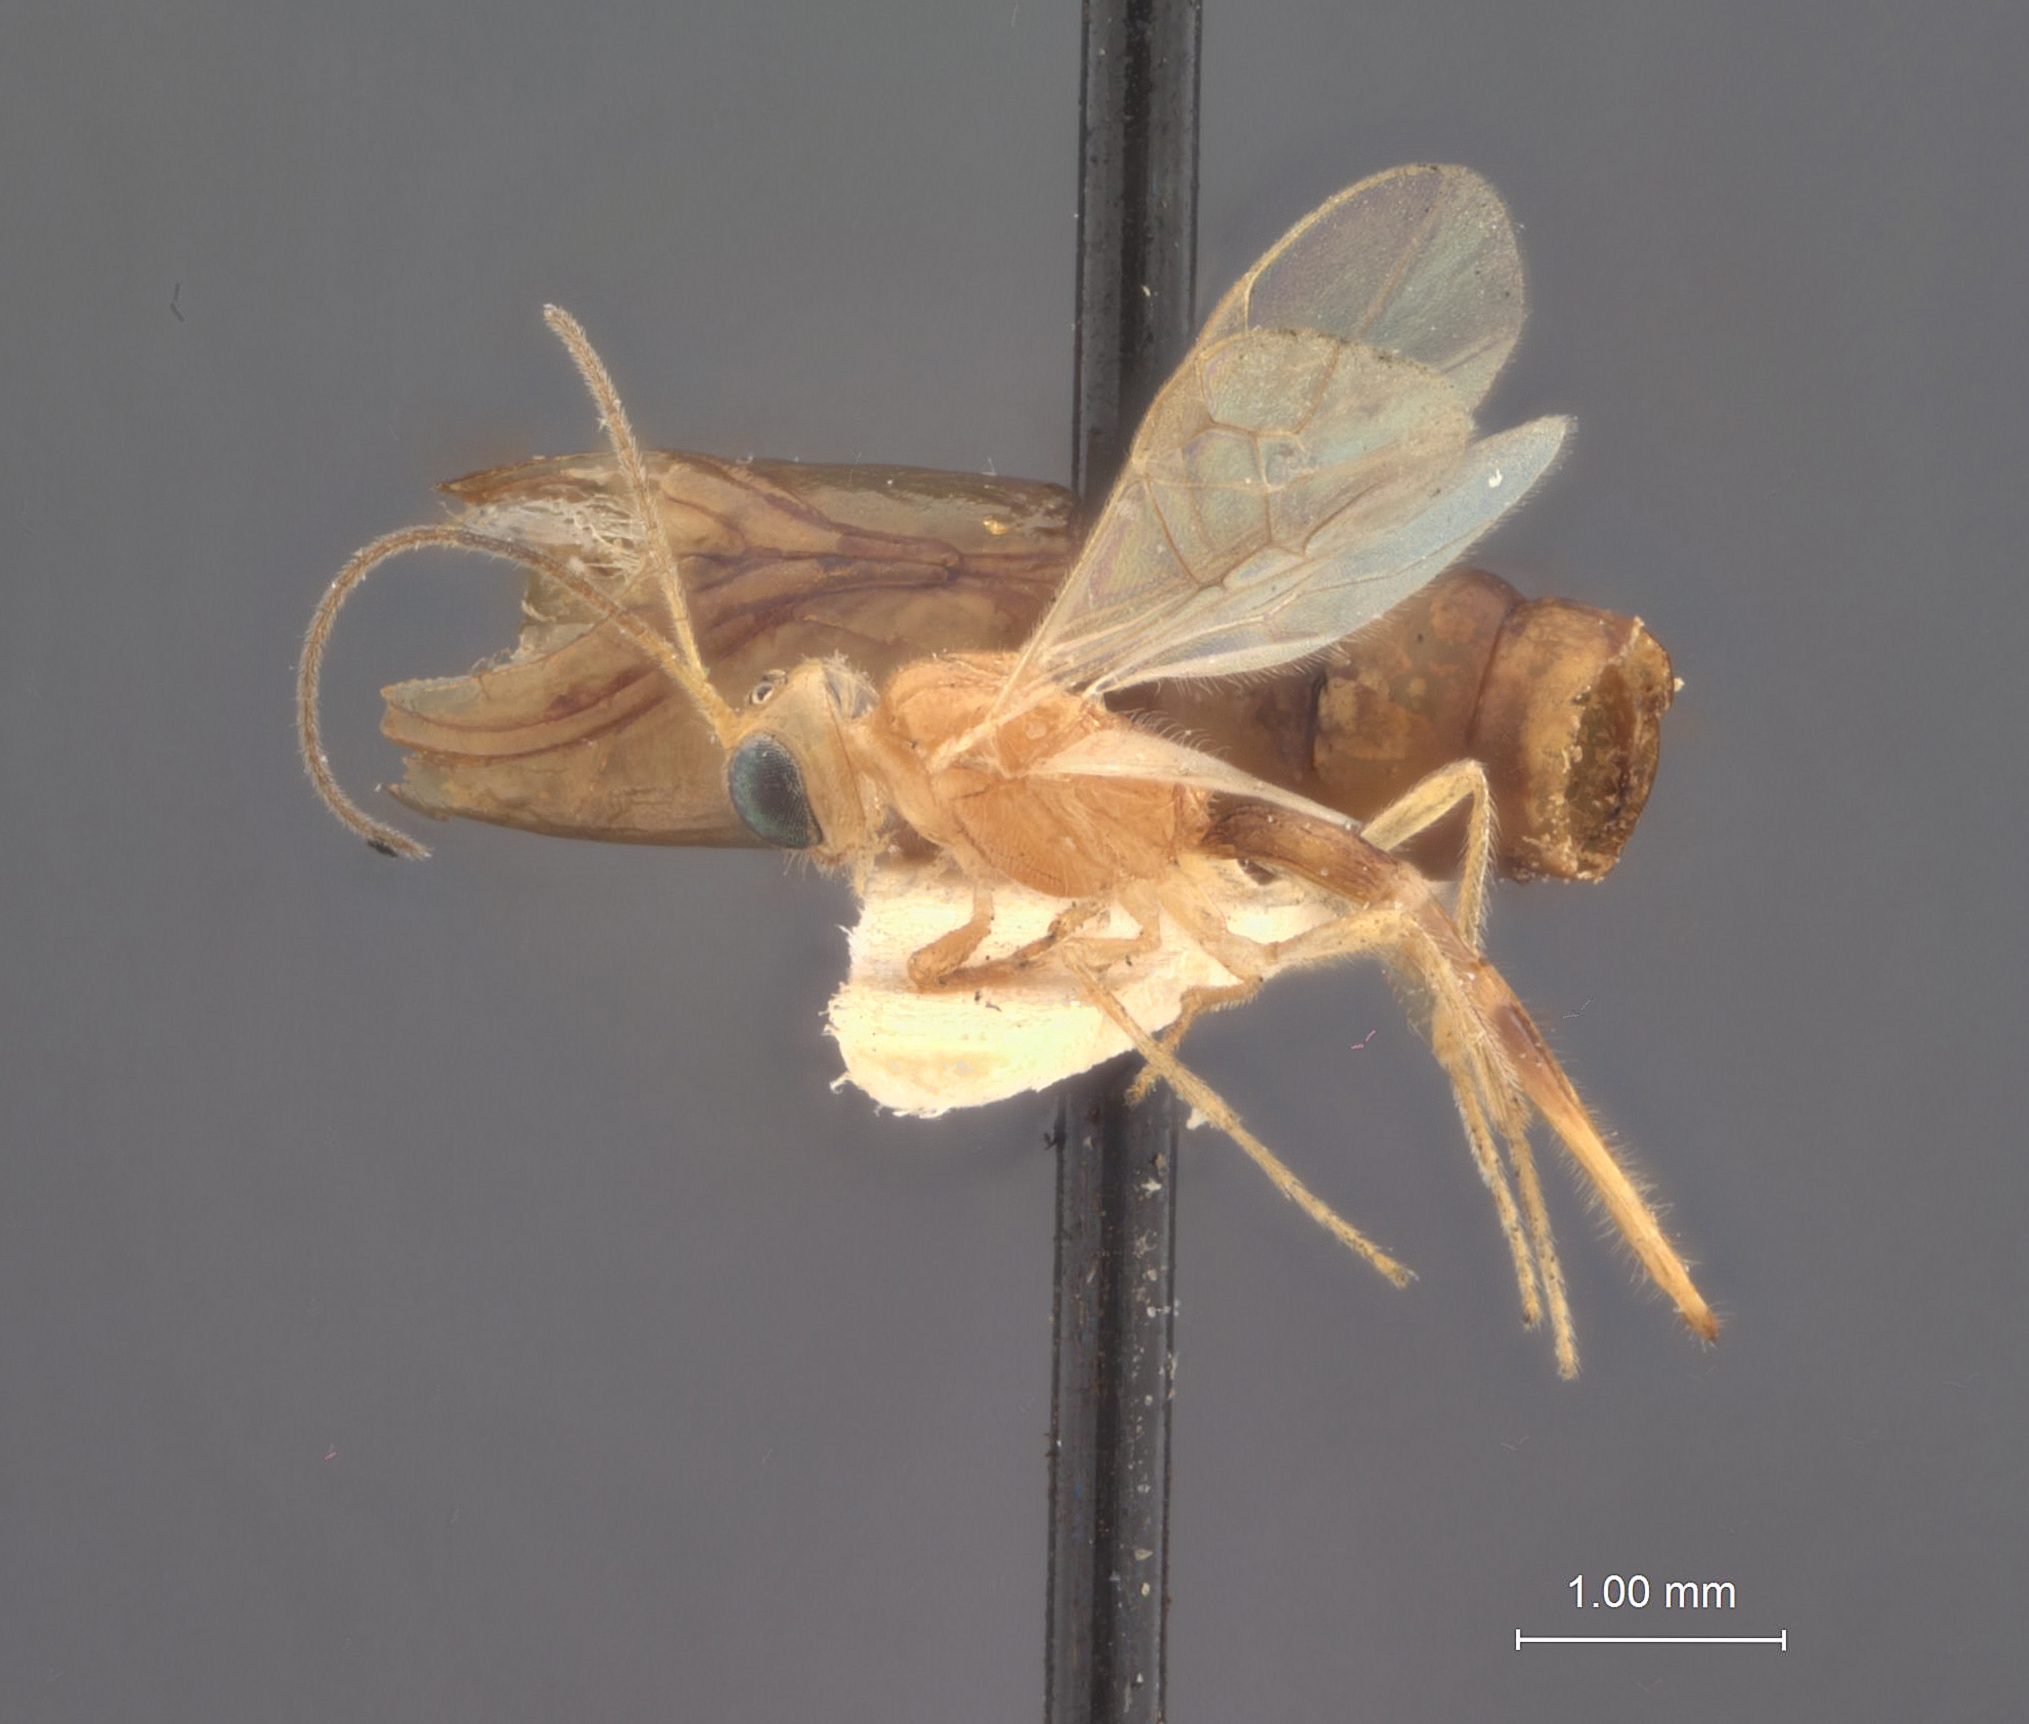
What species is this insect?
Meteoridea japonensis
